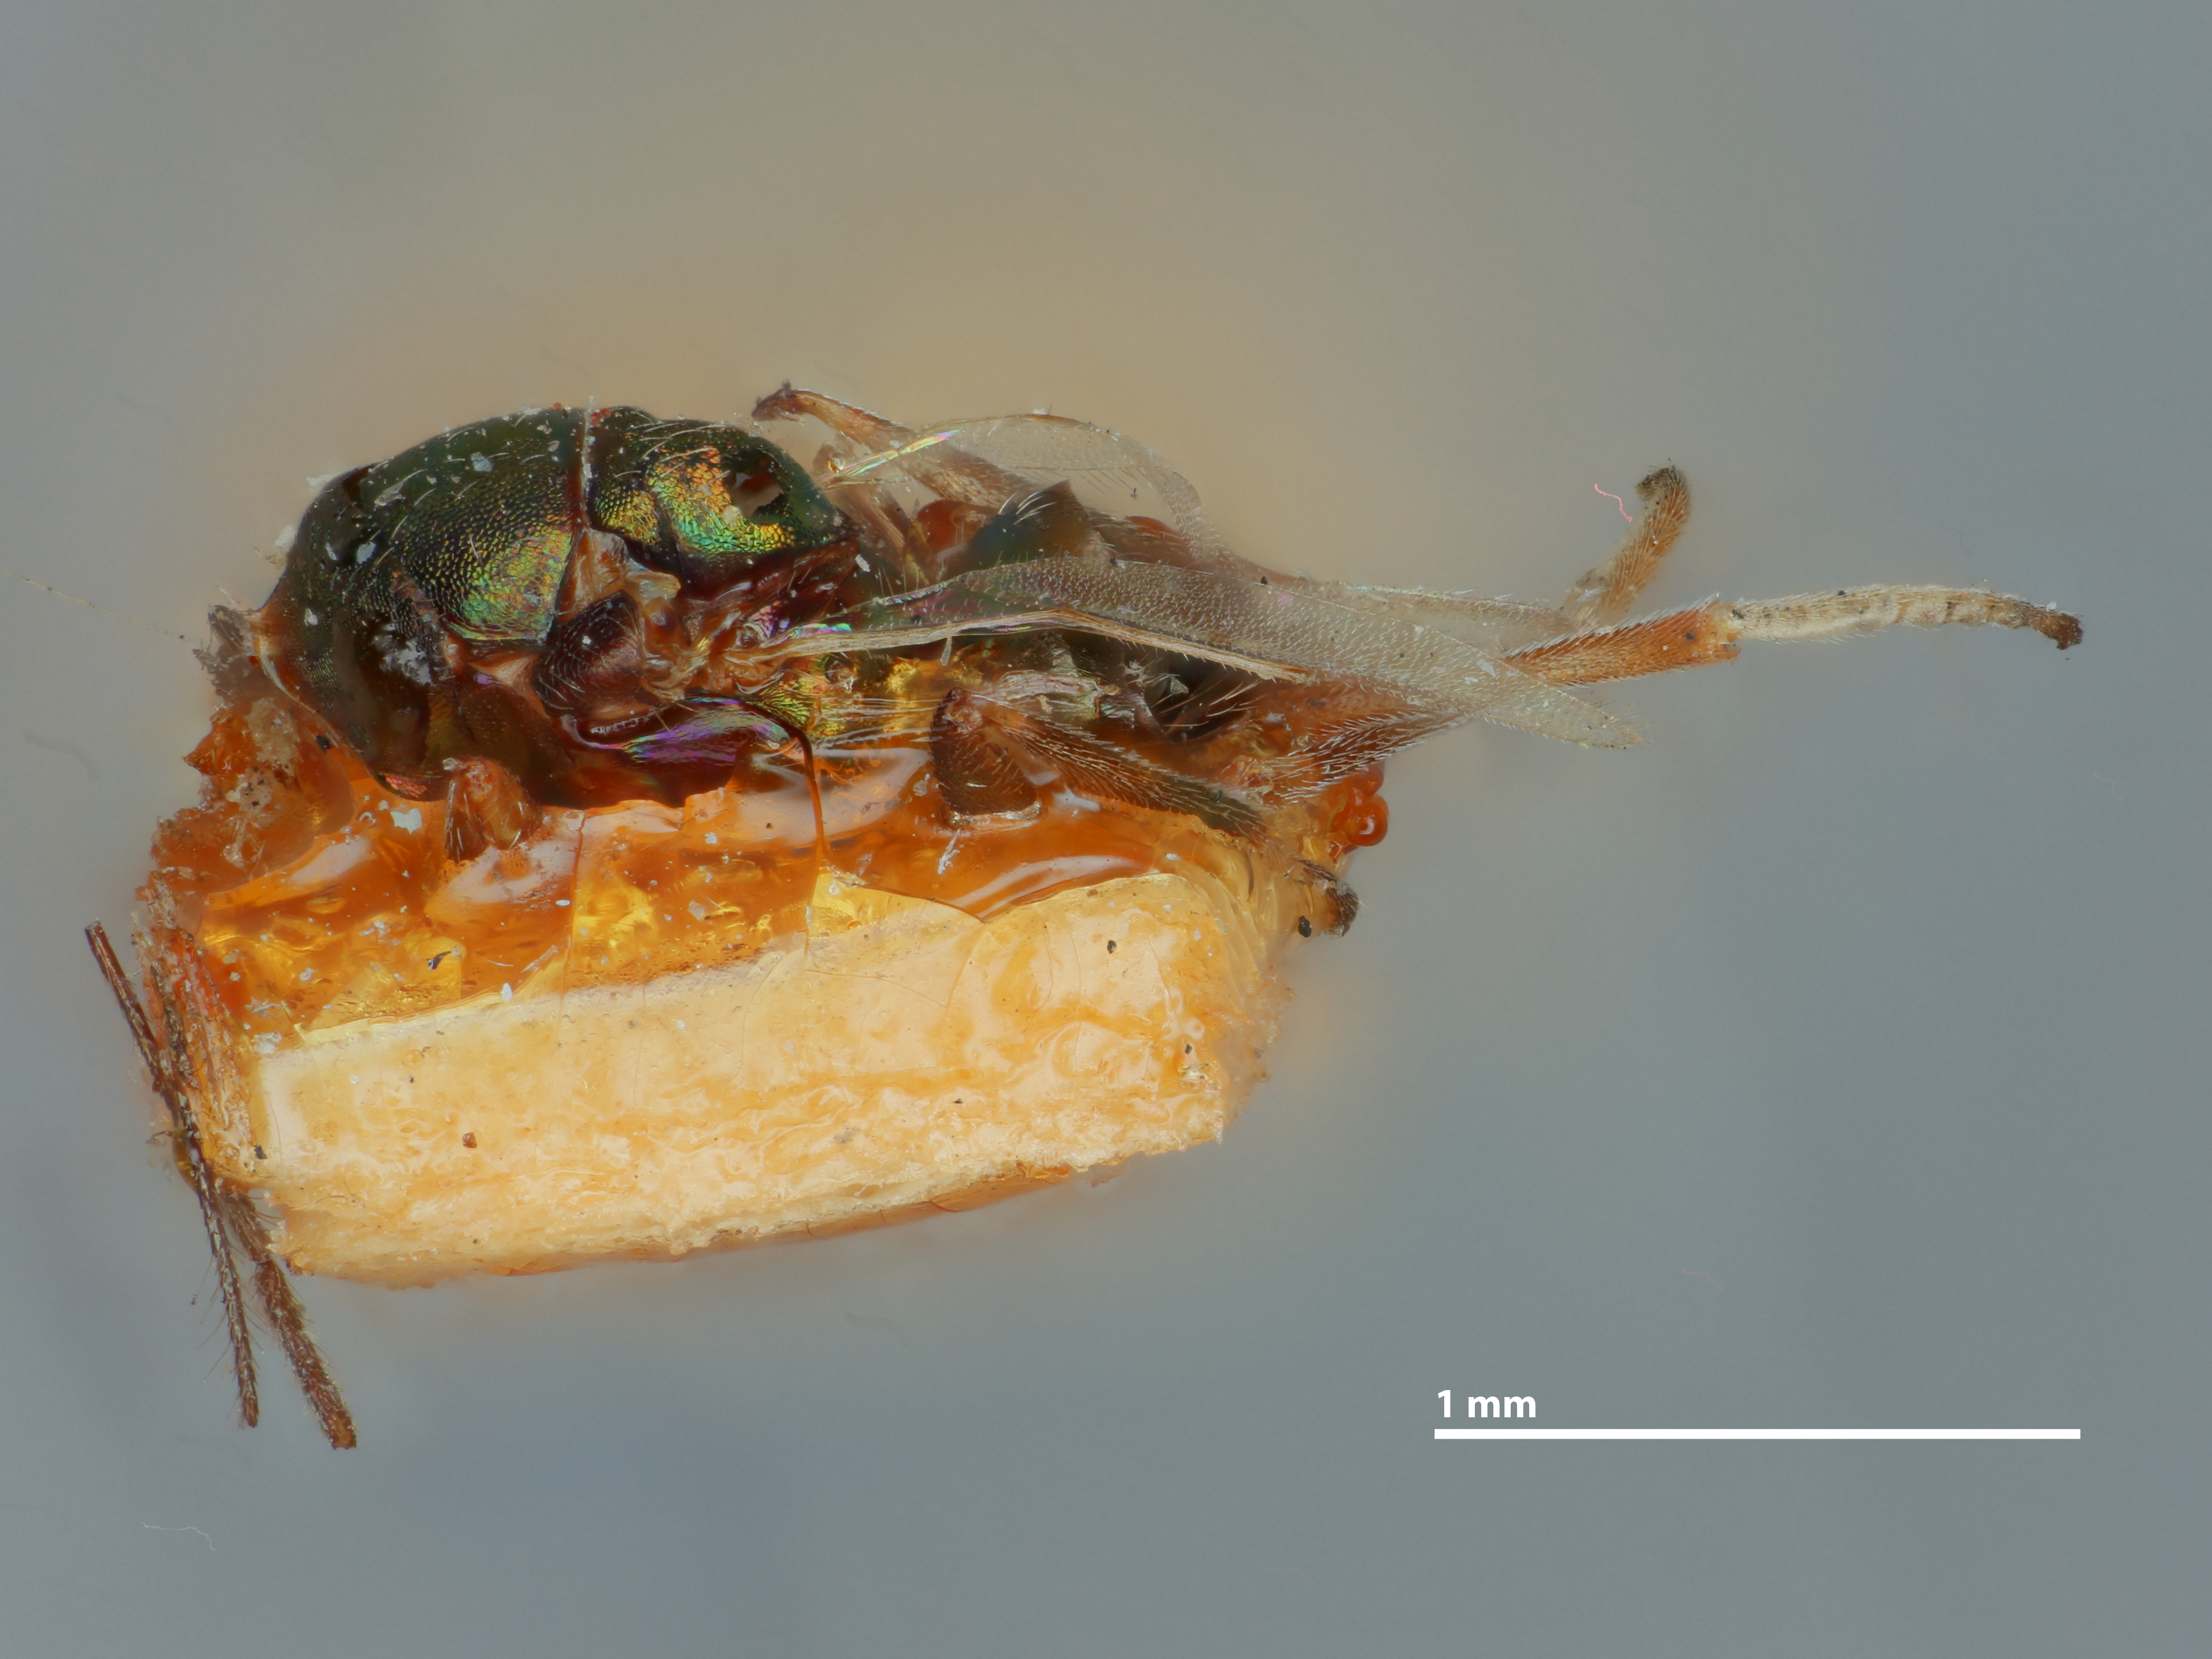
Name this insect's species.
Tetranemus floridanus
